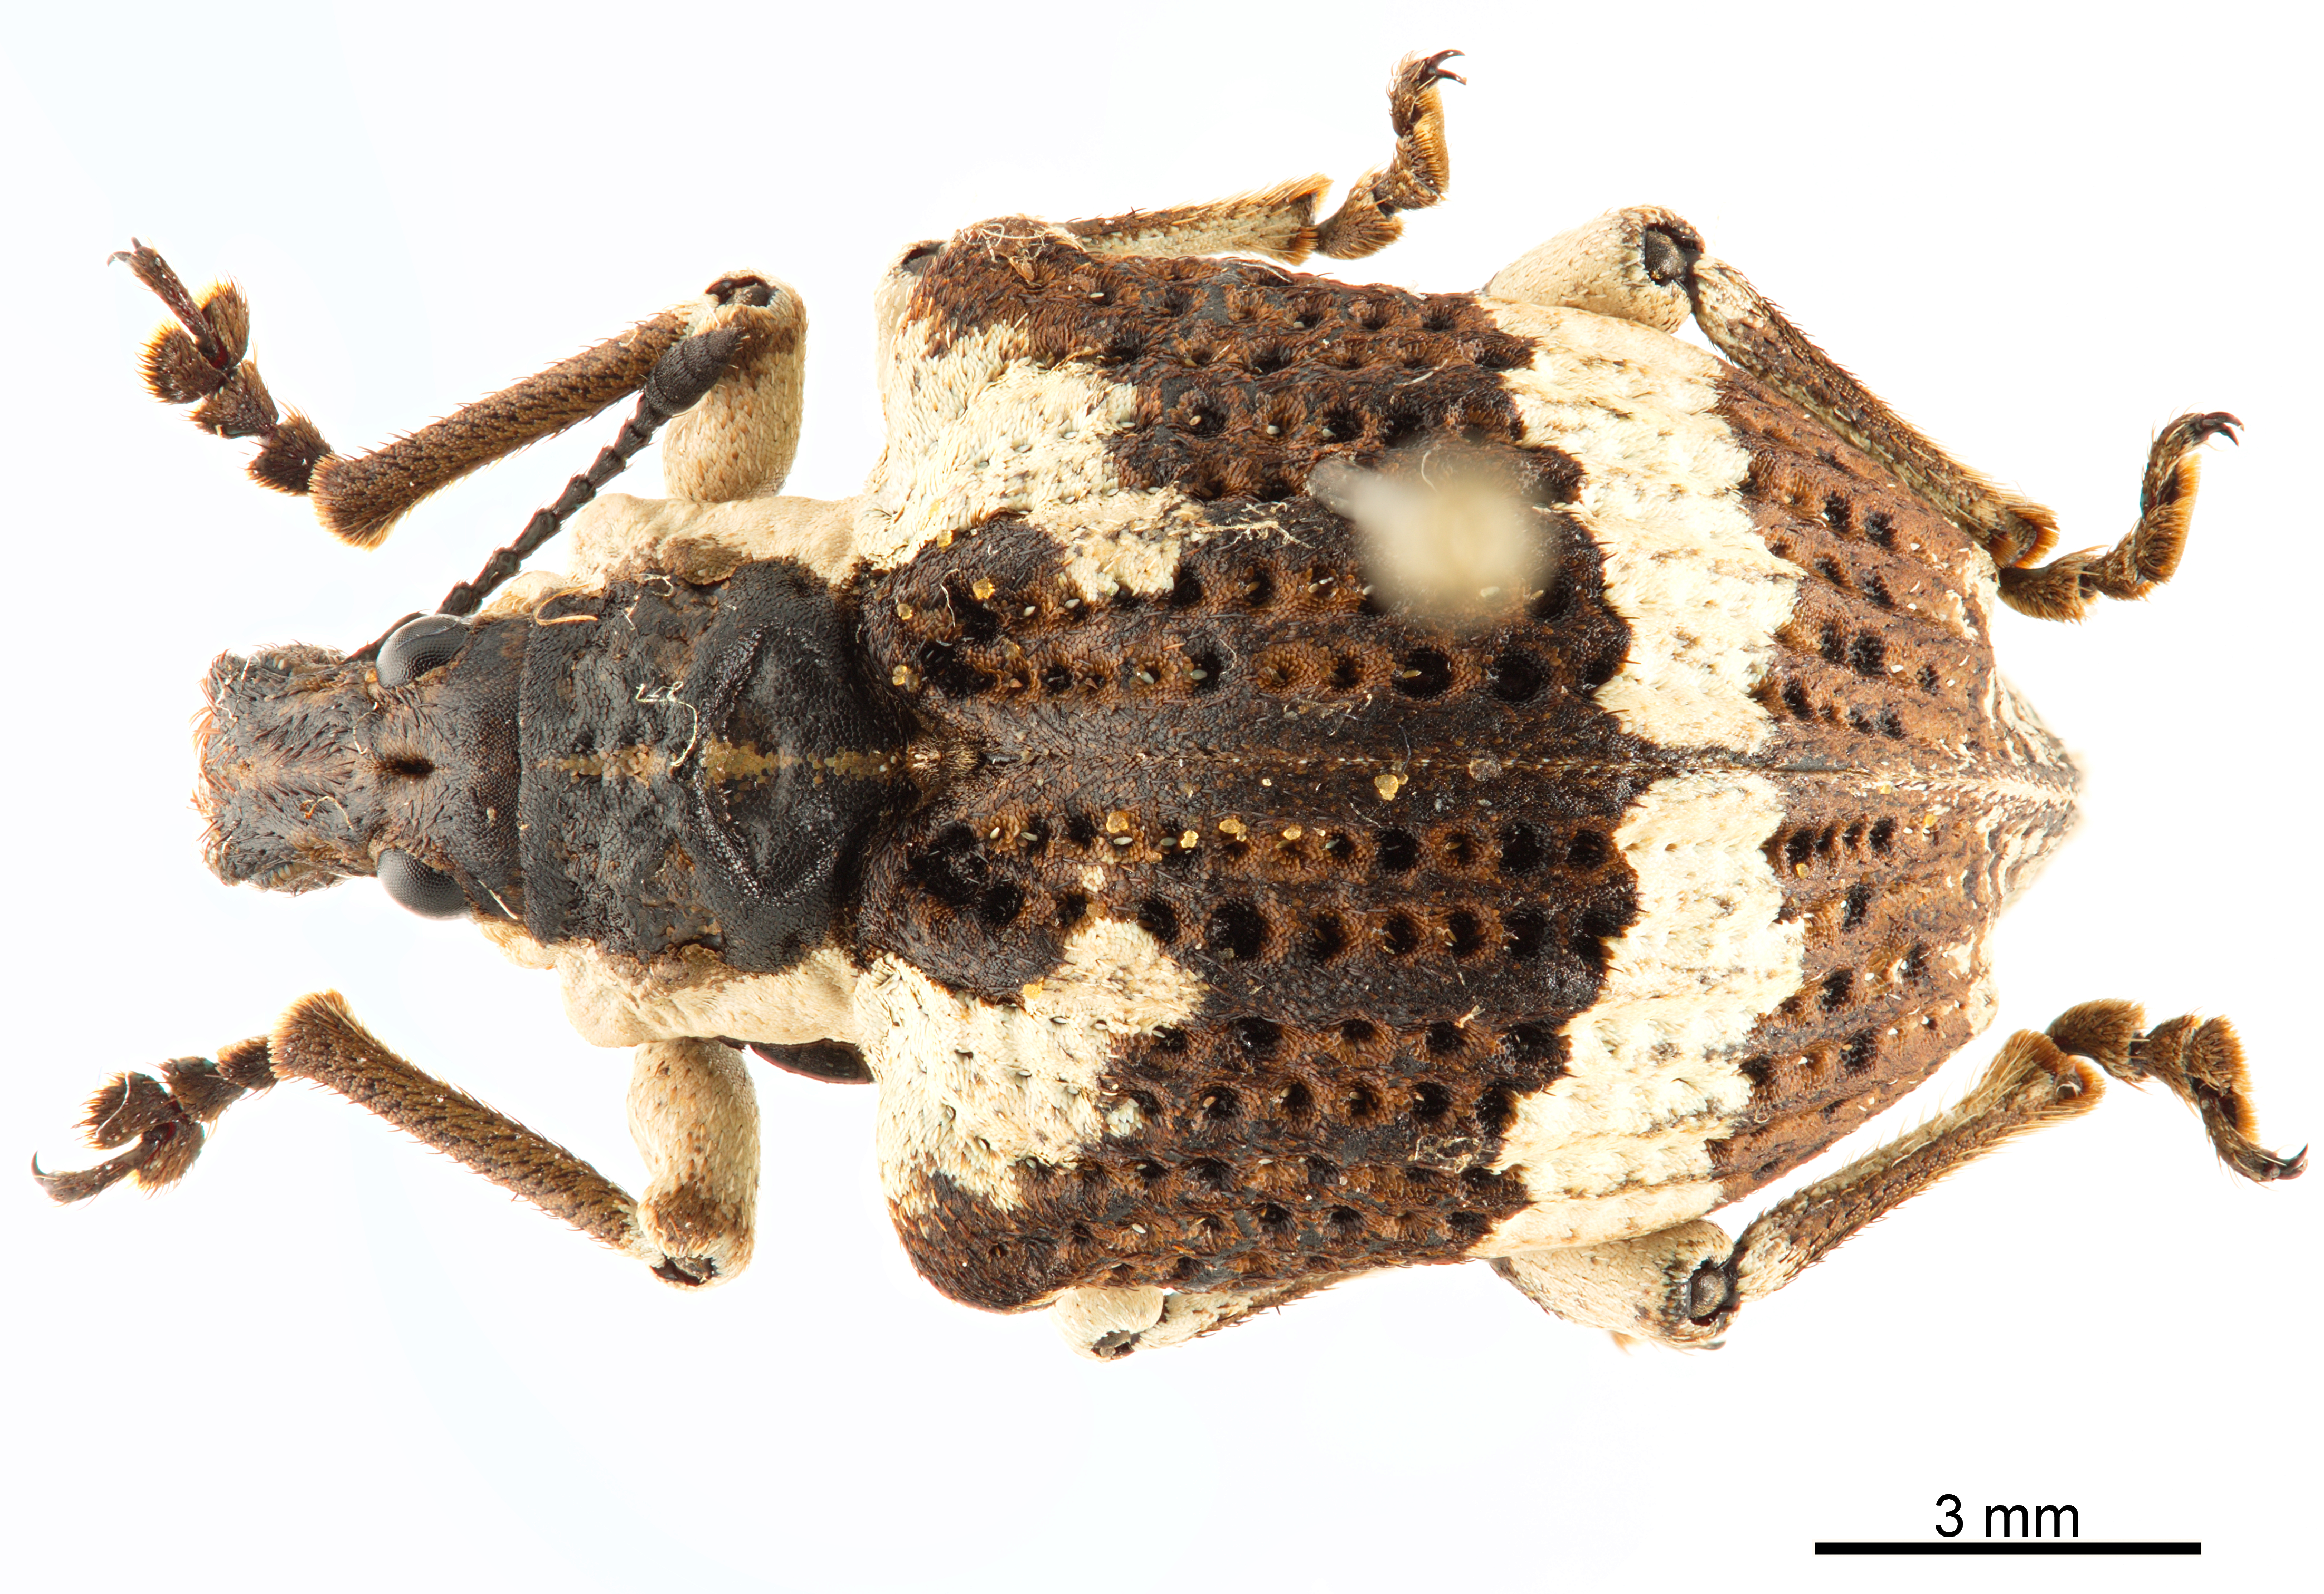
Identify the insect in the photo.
Polyteles guerini
